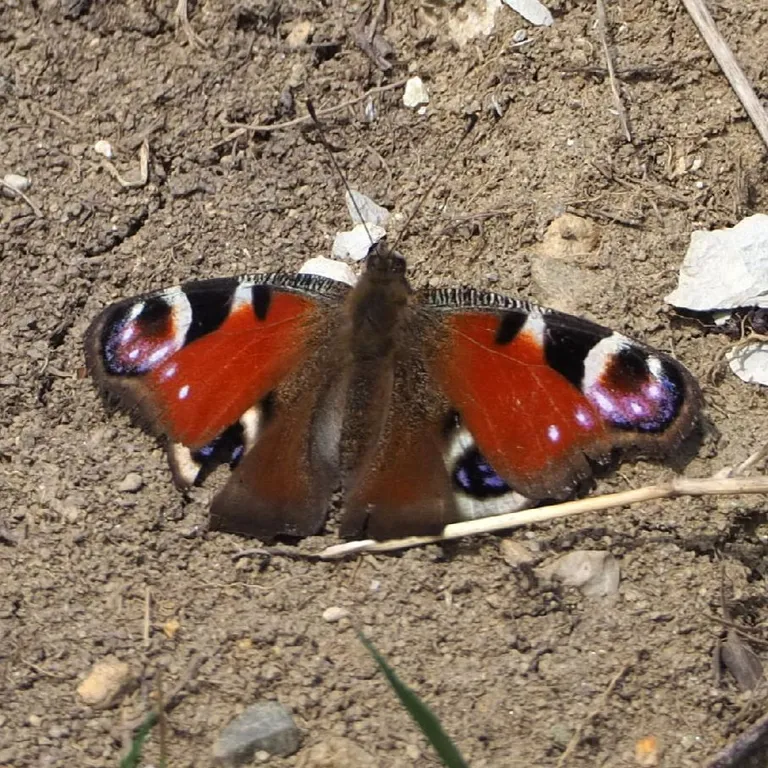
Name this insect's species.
Aglais io
